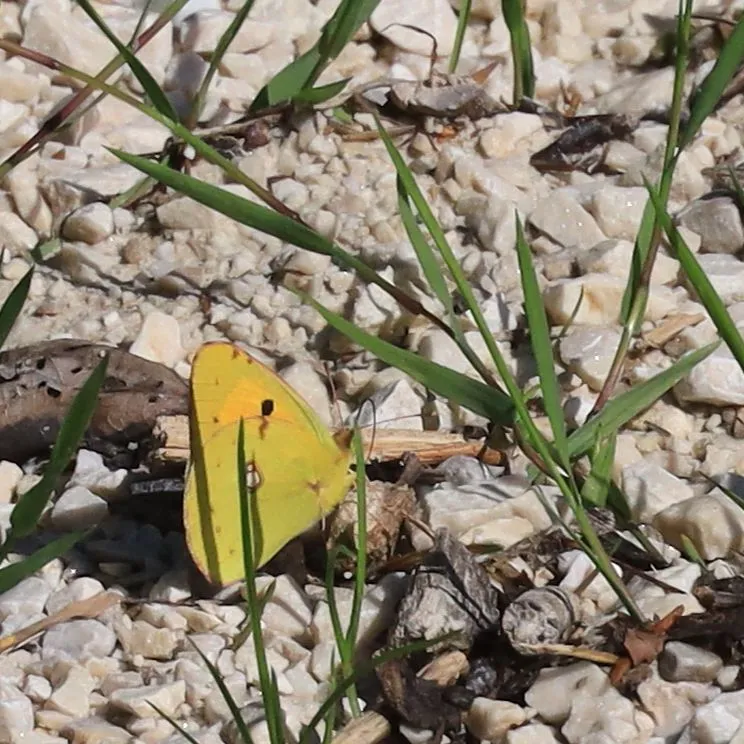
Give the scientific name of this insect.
Colias croceus
